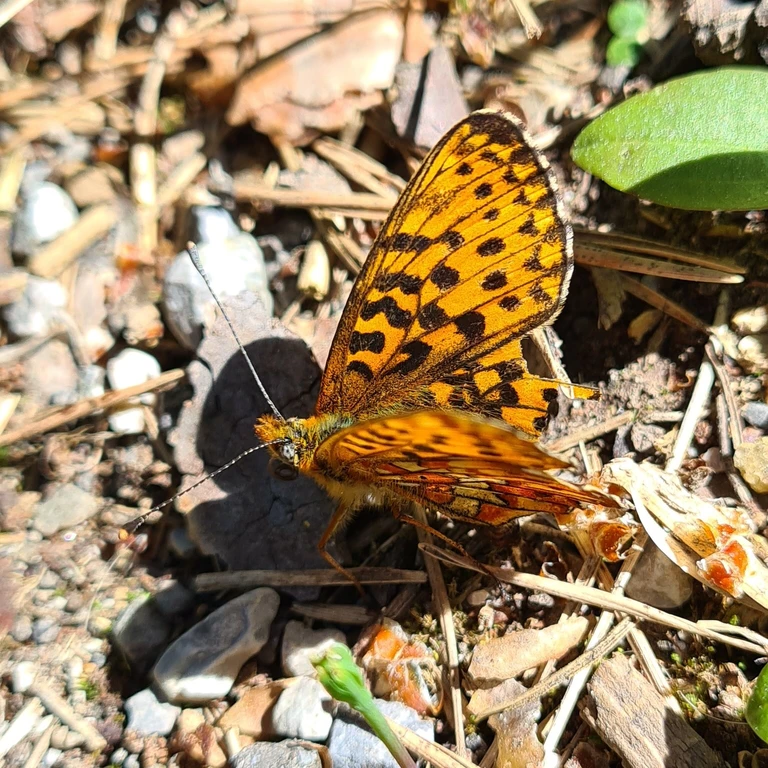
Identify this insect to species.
Boloria euphrosyne (also Clossiana euphrosyne)
